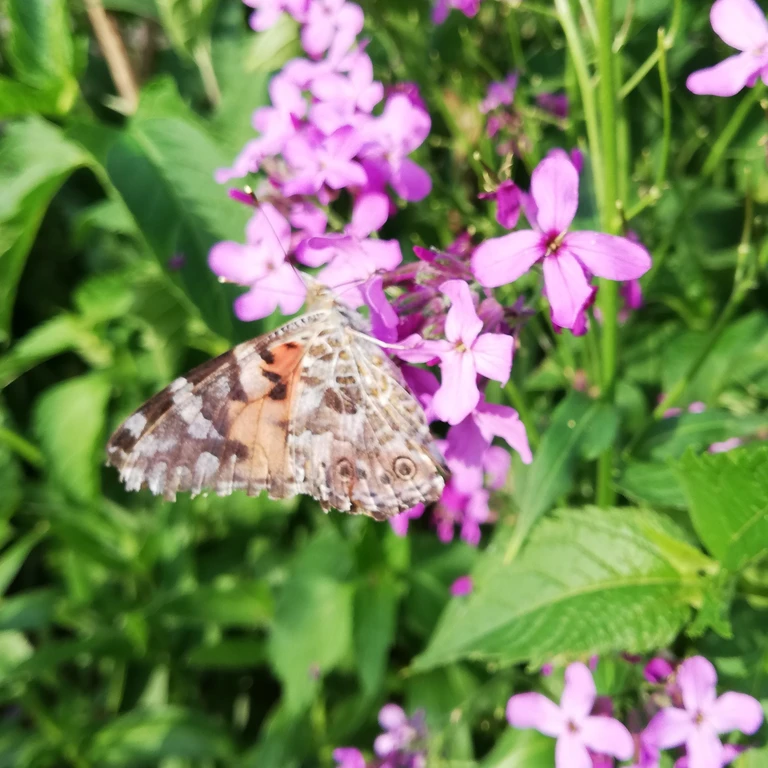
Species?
Vanessa cardui
